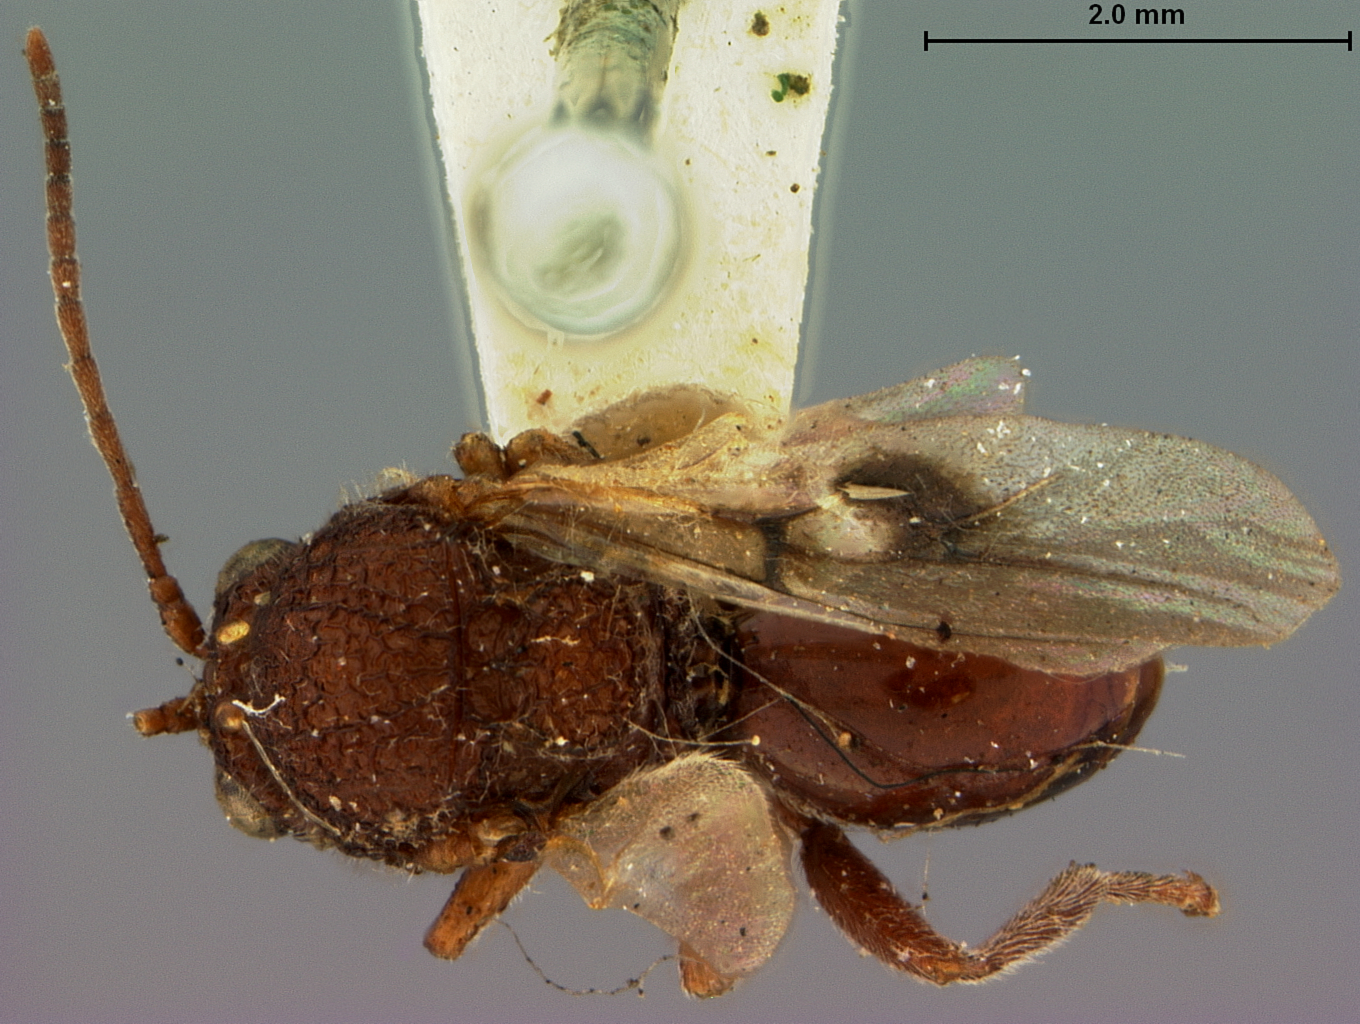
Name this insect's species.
Cynips quercus
